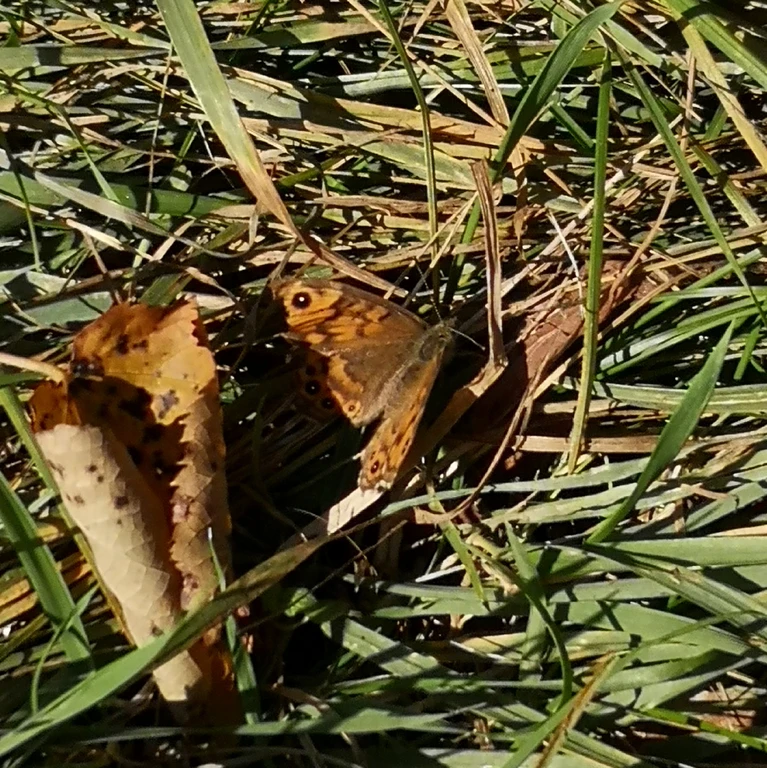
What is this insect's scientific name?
Lasiommata megera (also Pararge megera)
